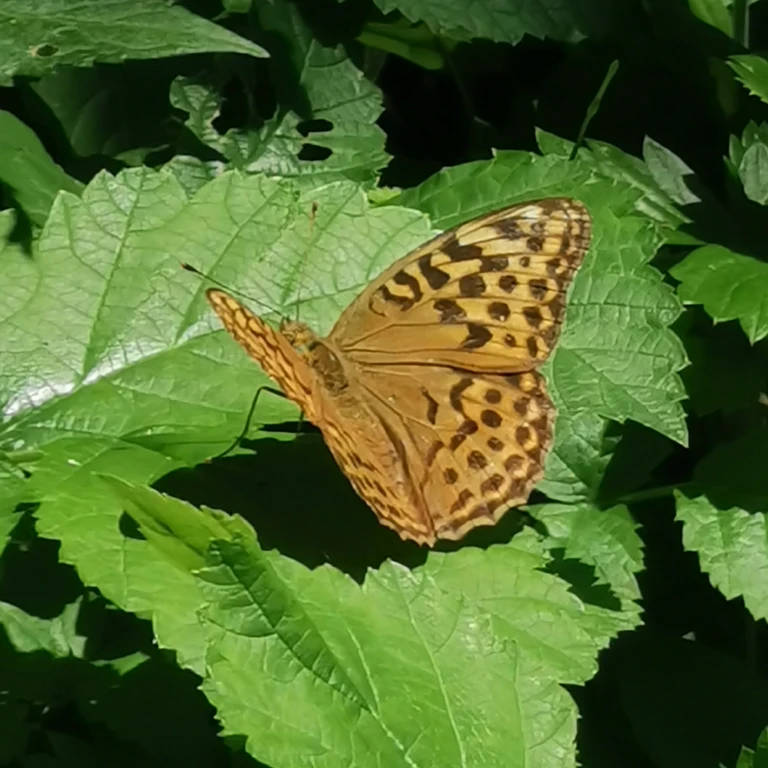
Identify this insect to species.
Argynnis paphia
